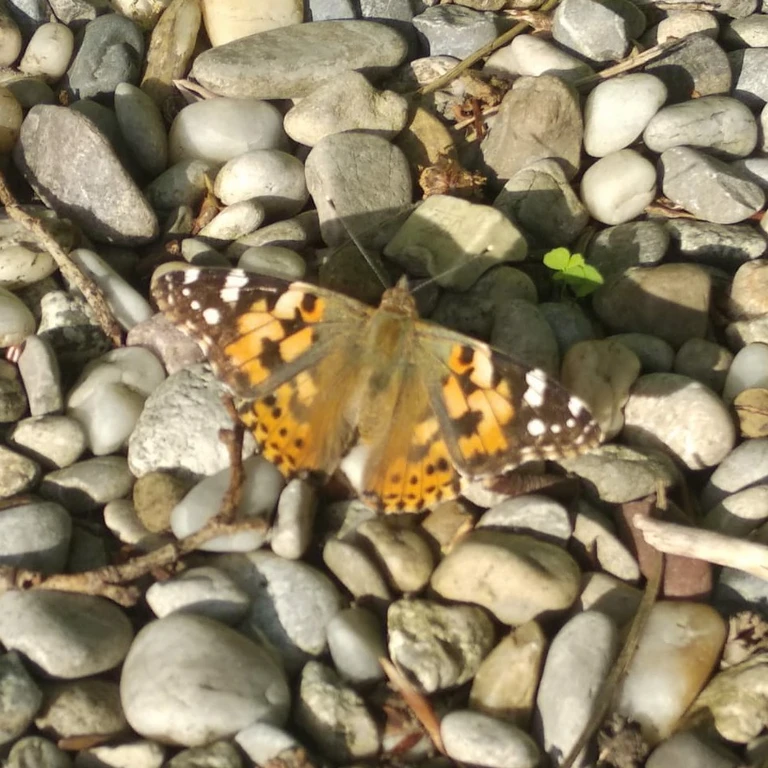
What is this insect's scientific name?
Vanessa cardui
